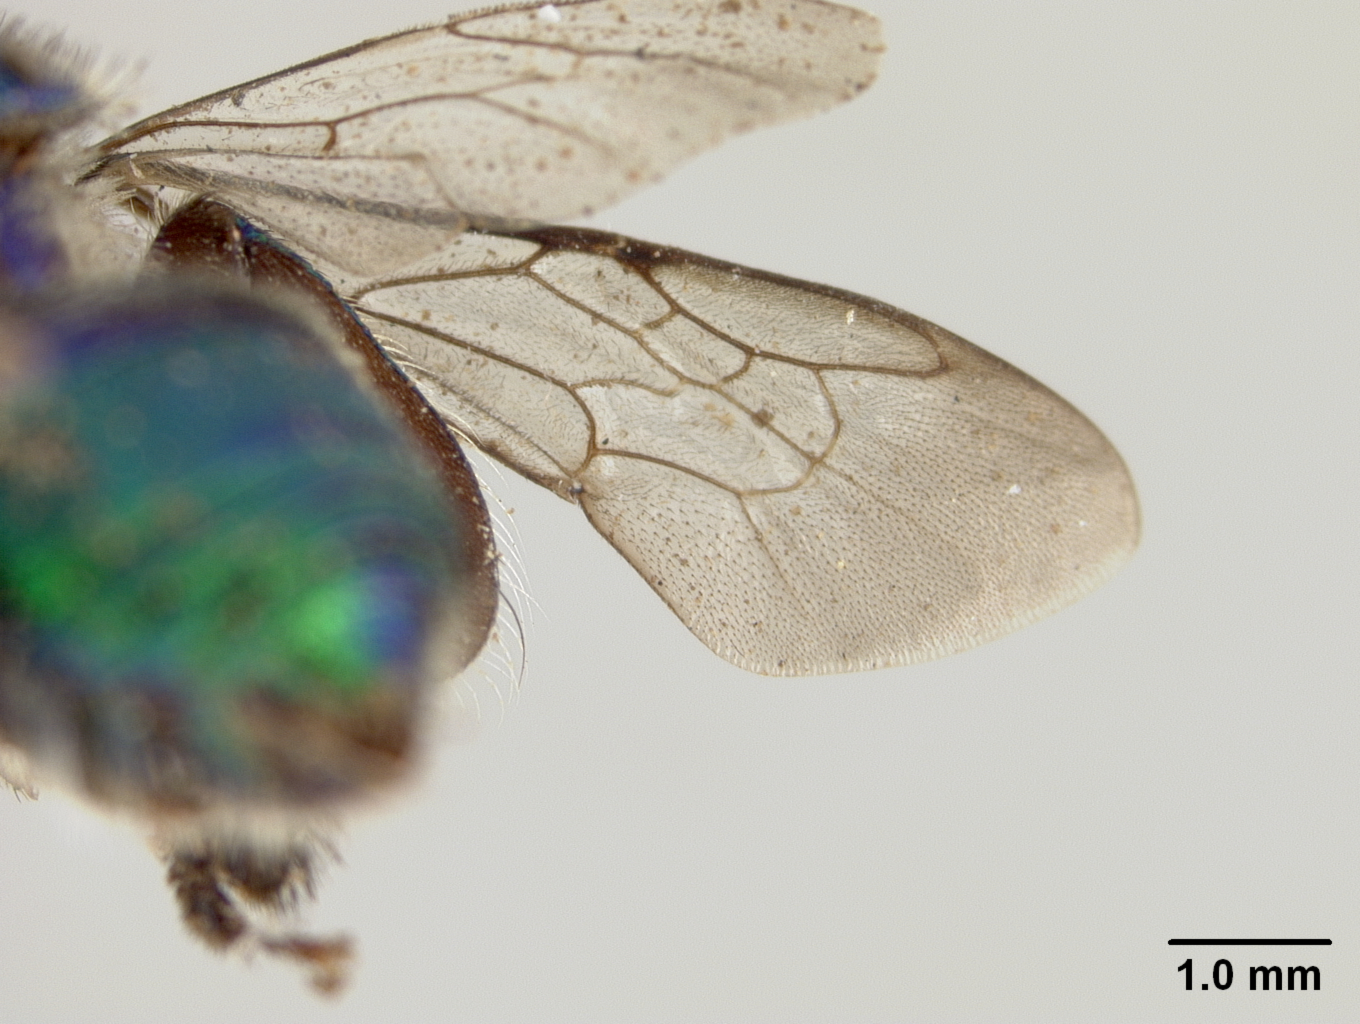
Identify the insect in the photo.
Euglossa cordata
